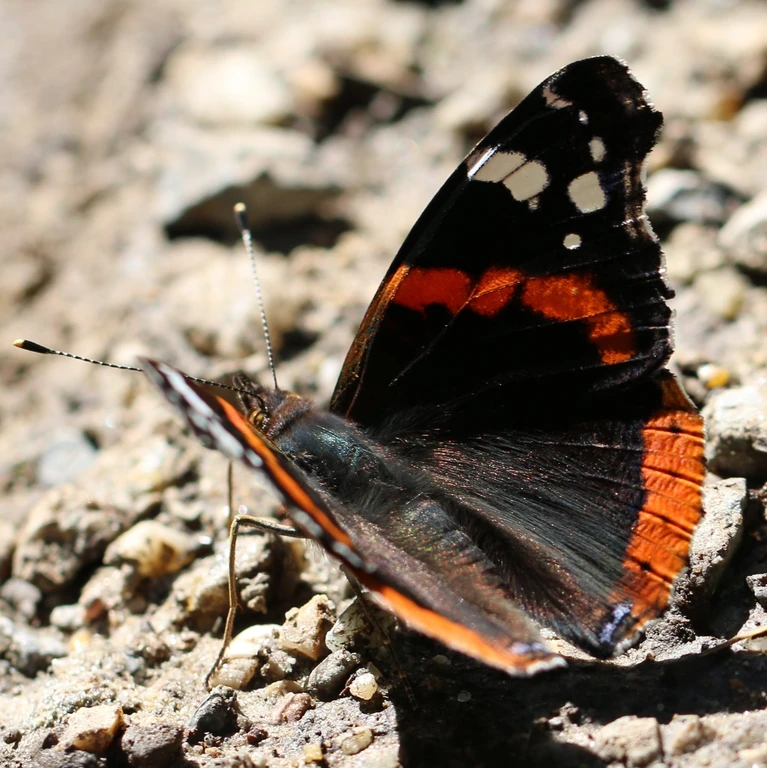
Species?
Vanessa atalanta
